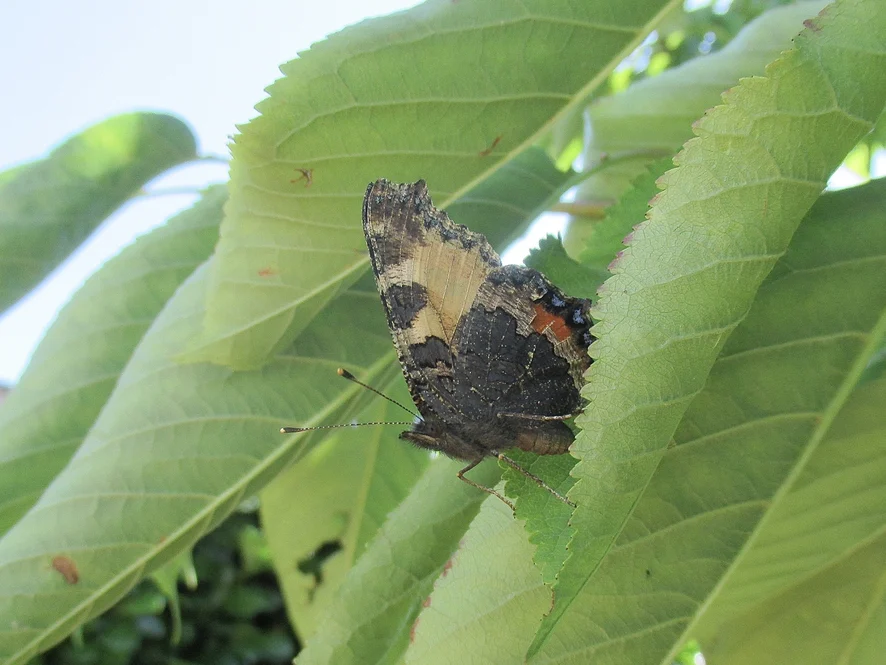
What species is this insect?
Aglais urticae
